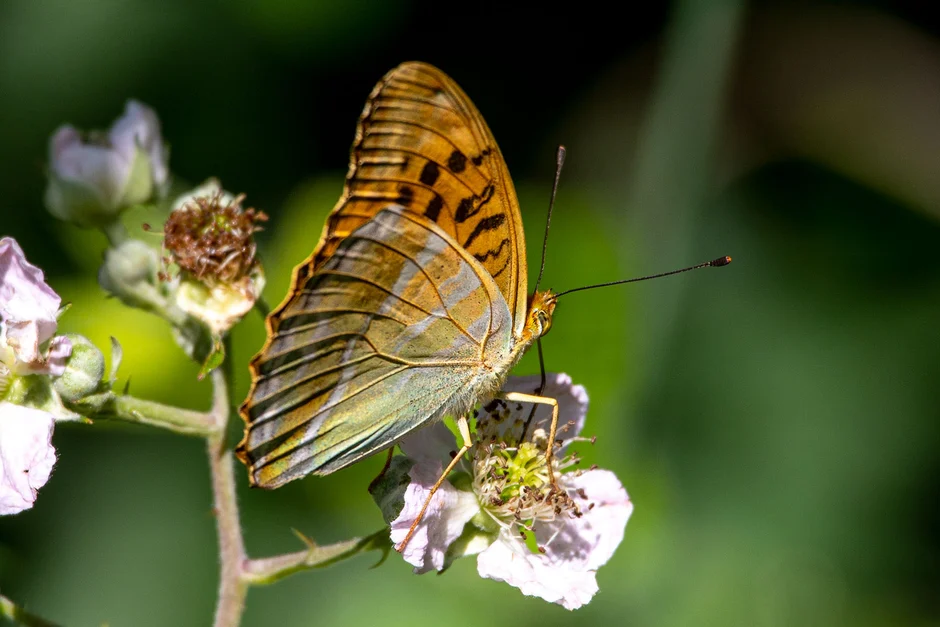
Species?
Argynnis paphia
